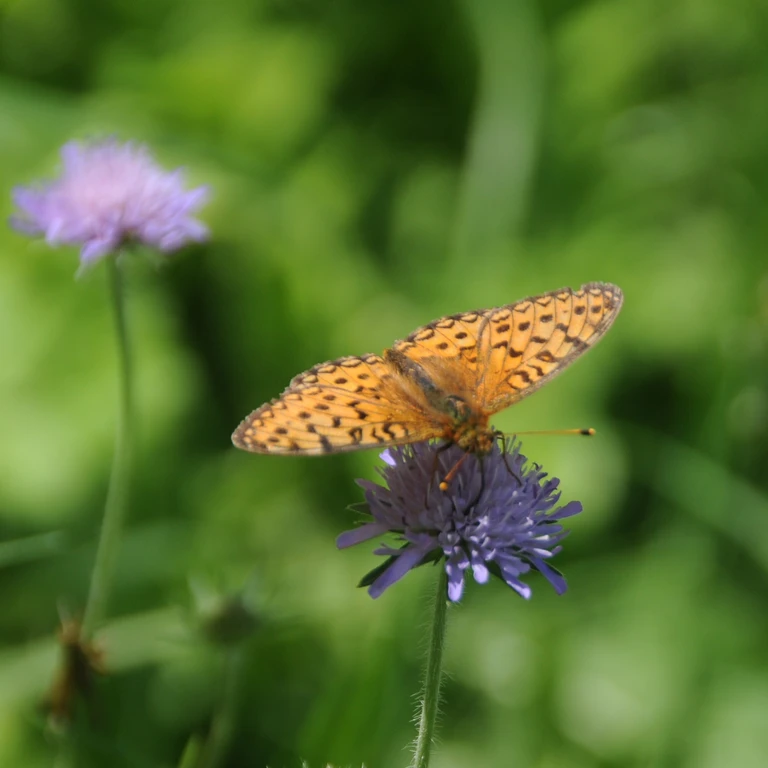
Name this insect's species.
Speyeria aglaja
